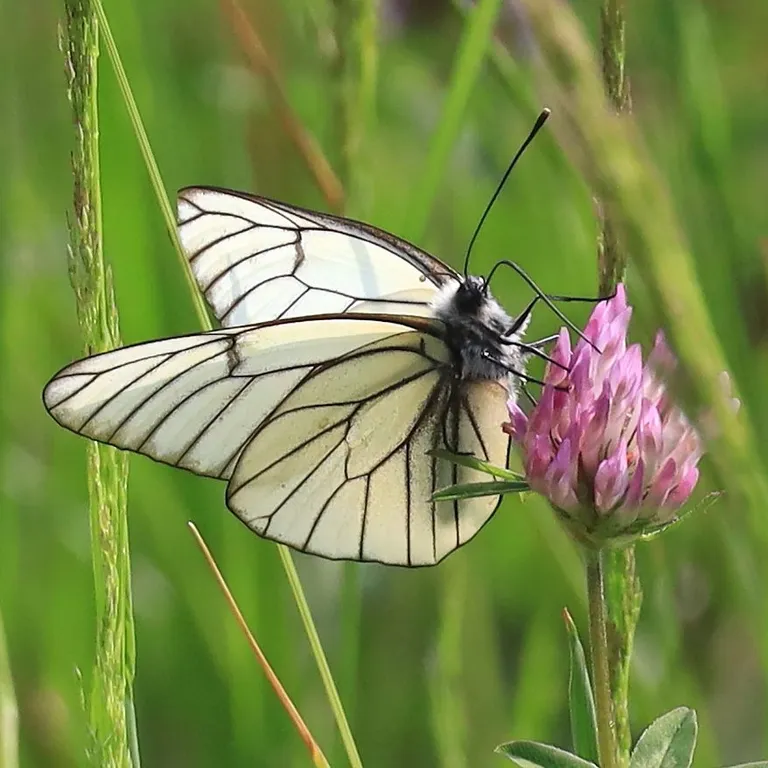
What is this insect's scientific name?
Aporia crataegi
